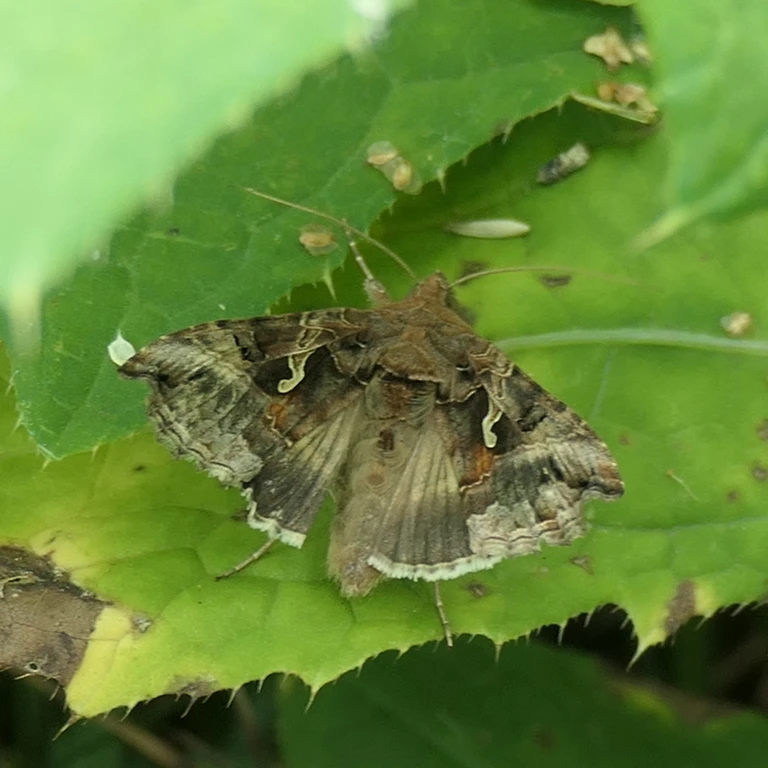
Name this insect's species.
Autographa gamma
